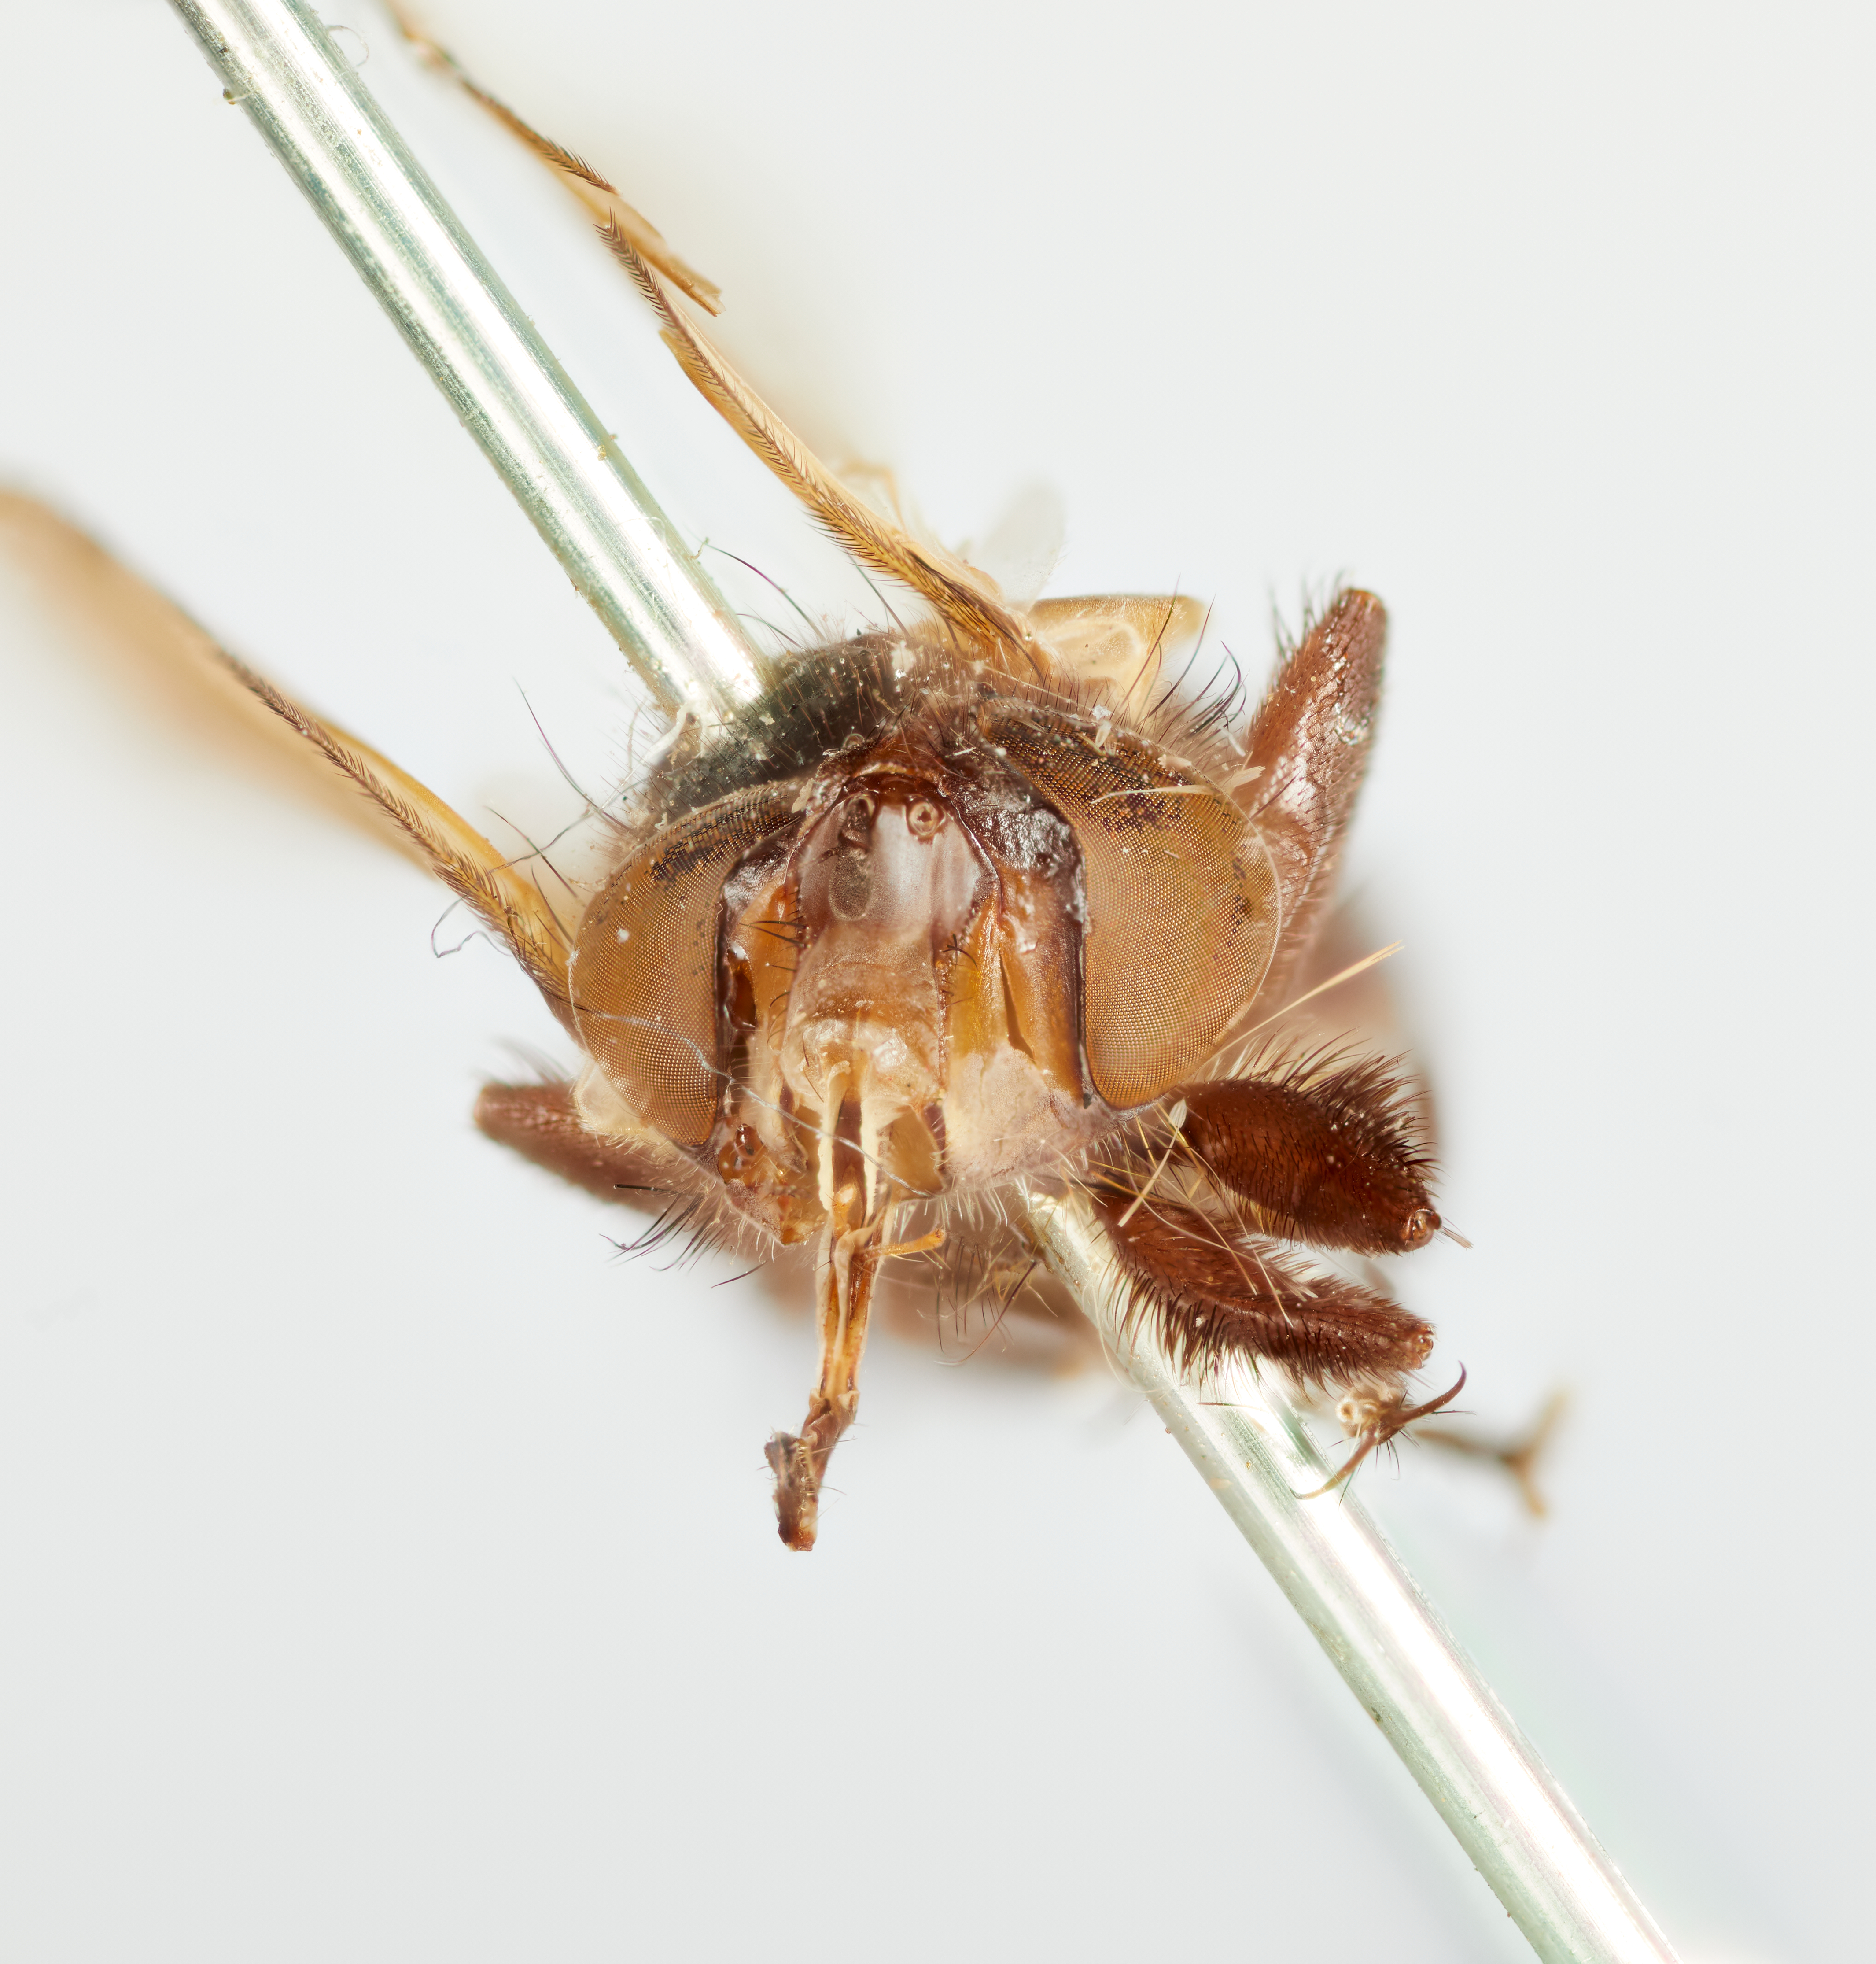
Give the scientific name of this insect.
Alophora splendida
